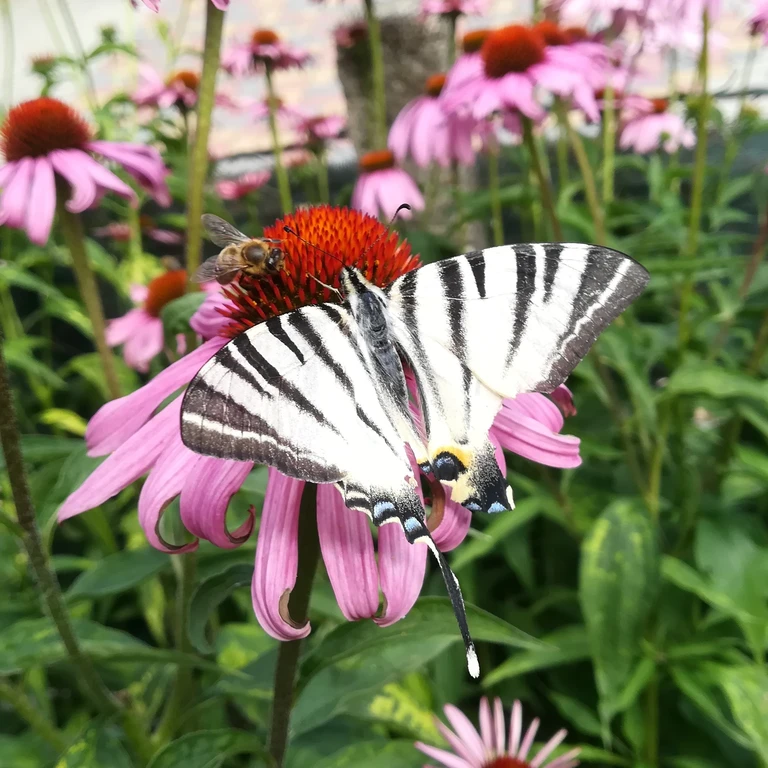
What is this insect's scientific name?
Iphiclides podalirius
